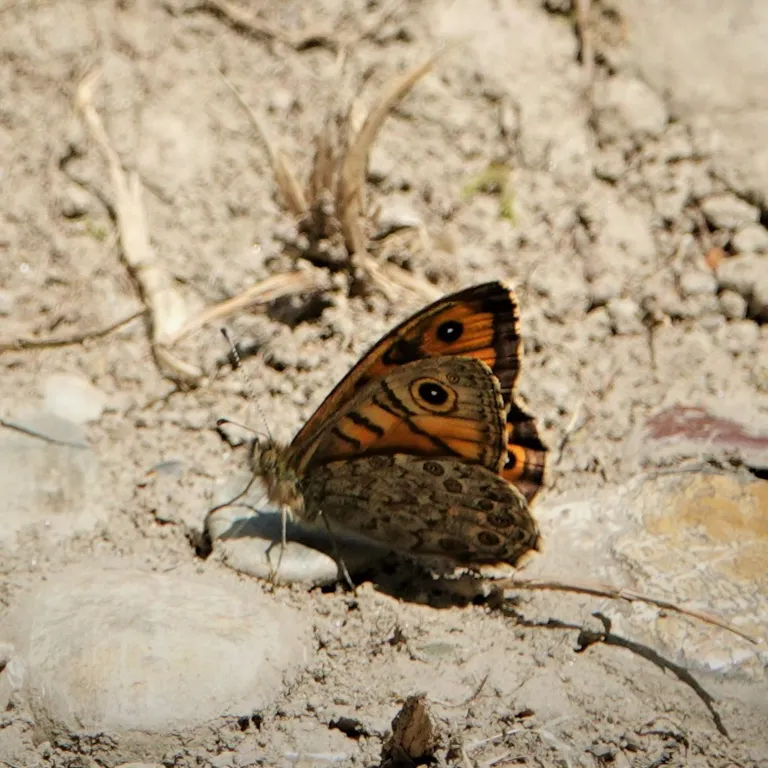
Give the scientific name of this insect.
Lasiommata megera (also Pararge megera)
